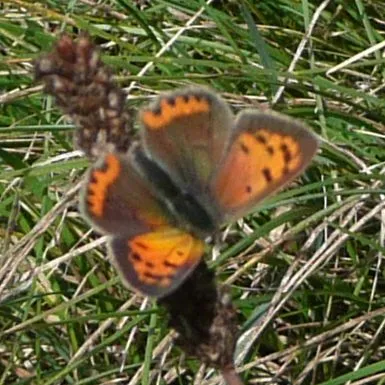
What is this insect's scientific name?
Lycaena phlaeas
